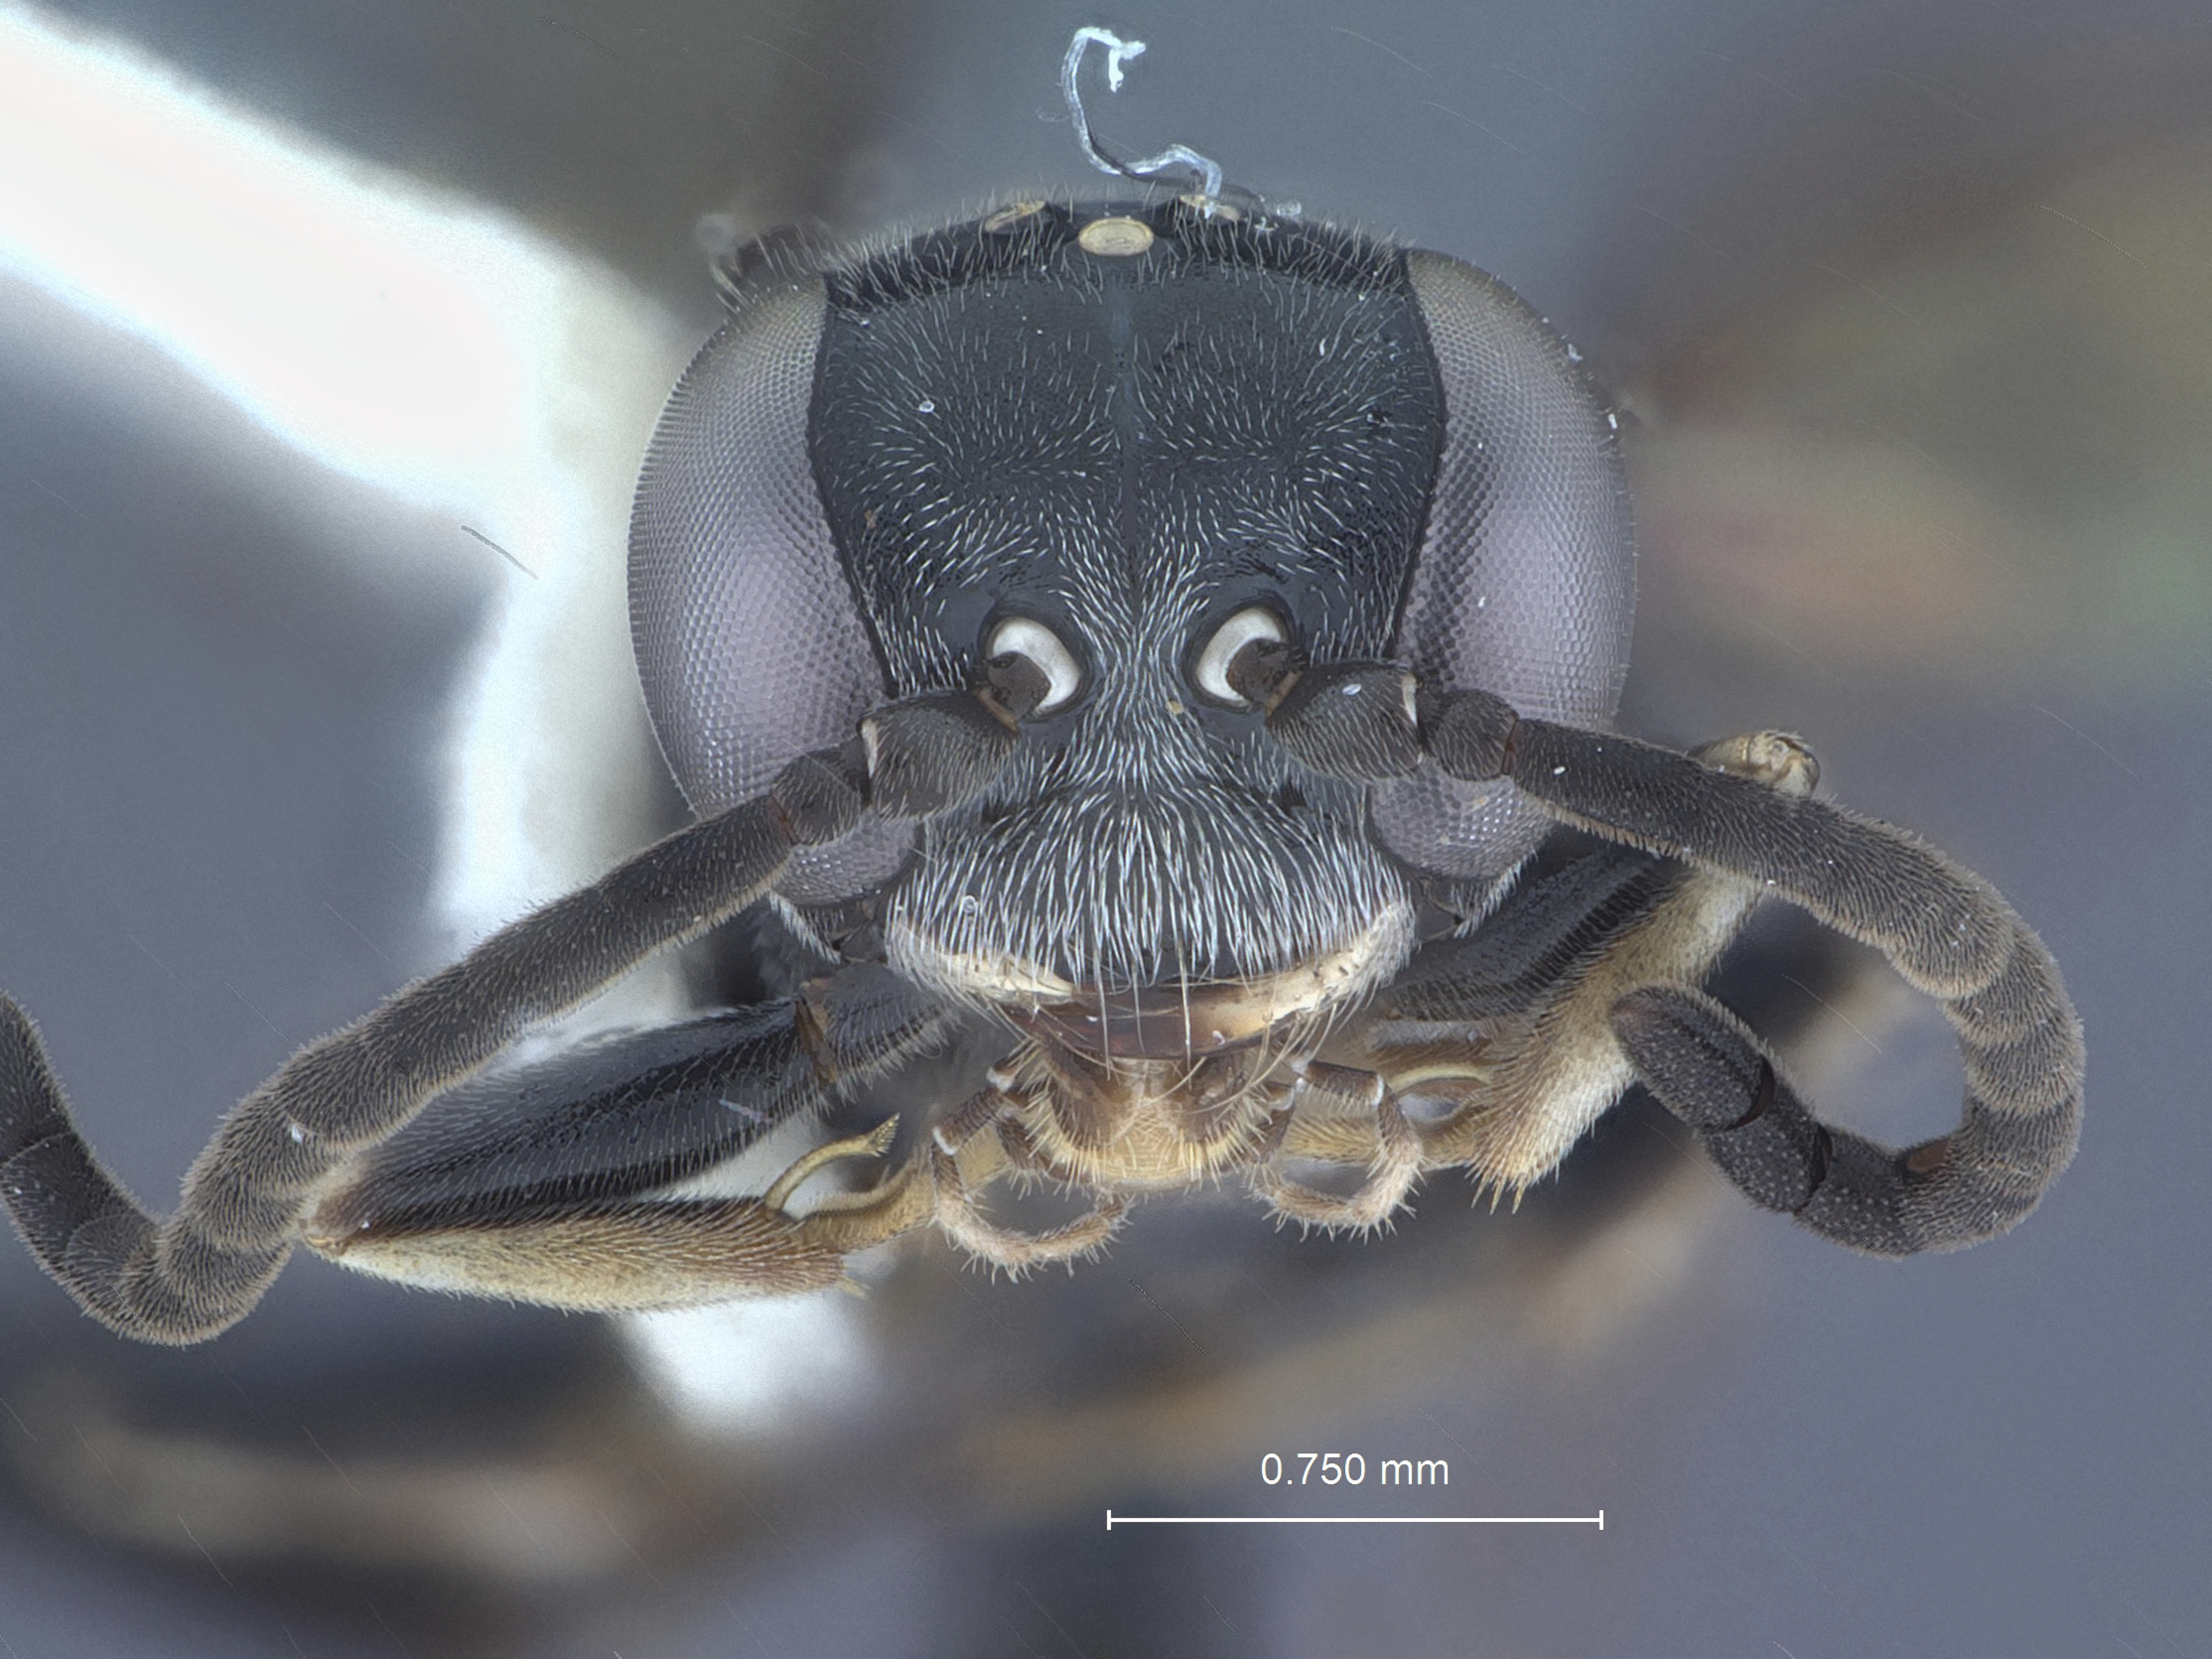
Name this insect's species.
Mellinus andinus
